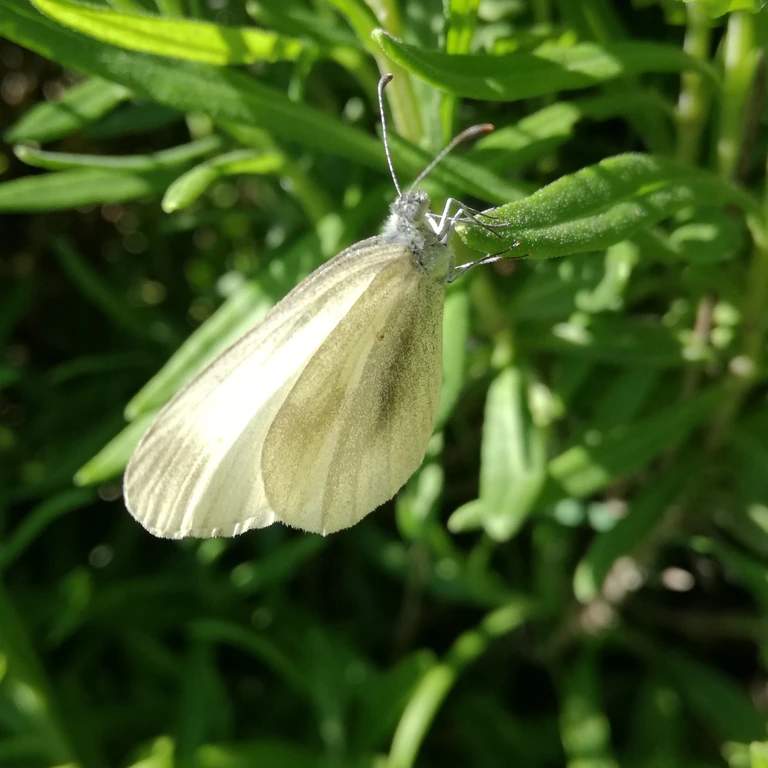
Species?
Leptidea sinapis/juvernica
